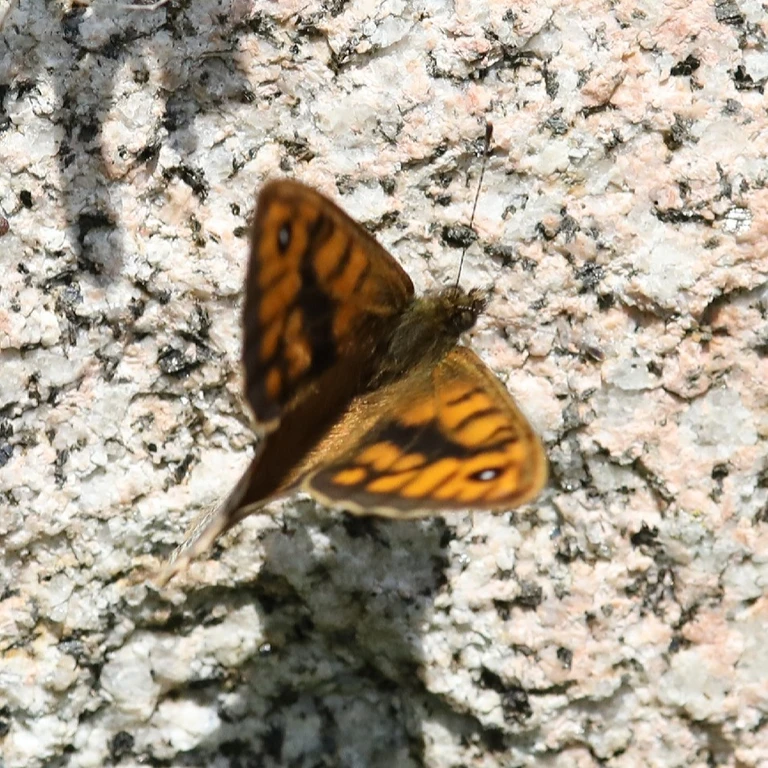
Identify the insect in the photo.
Lasiommata megera (also Pararge megera)
